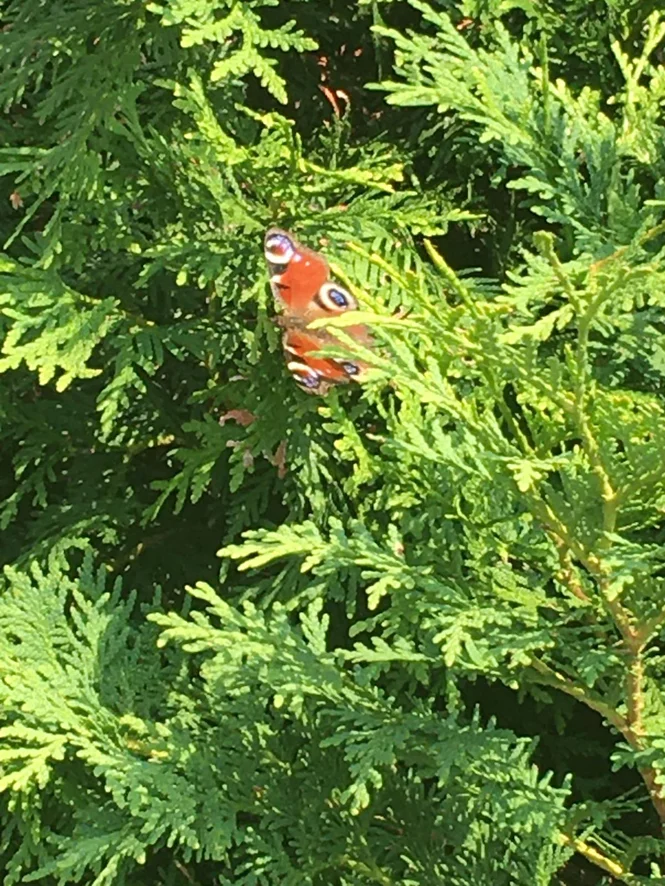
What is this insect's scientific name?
Aglais io
